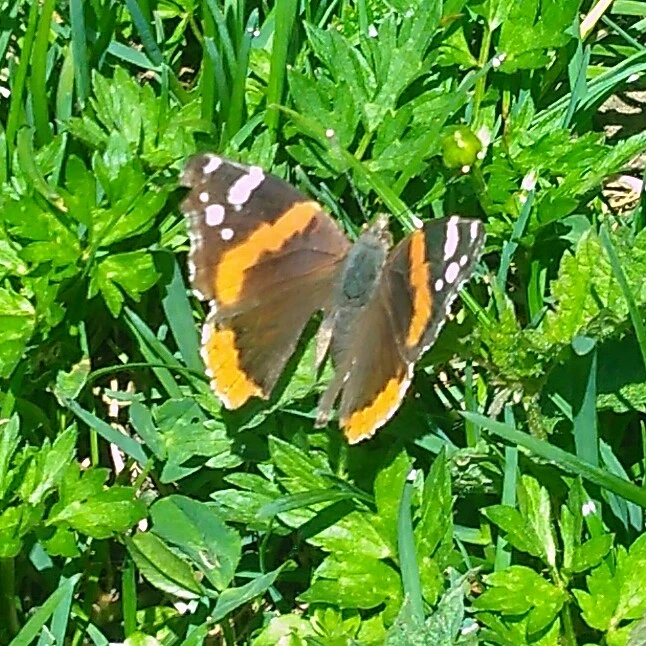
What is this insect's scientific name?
Vanessa atalanta
